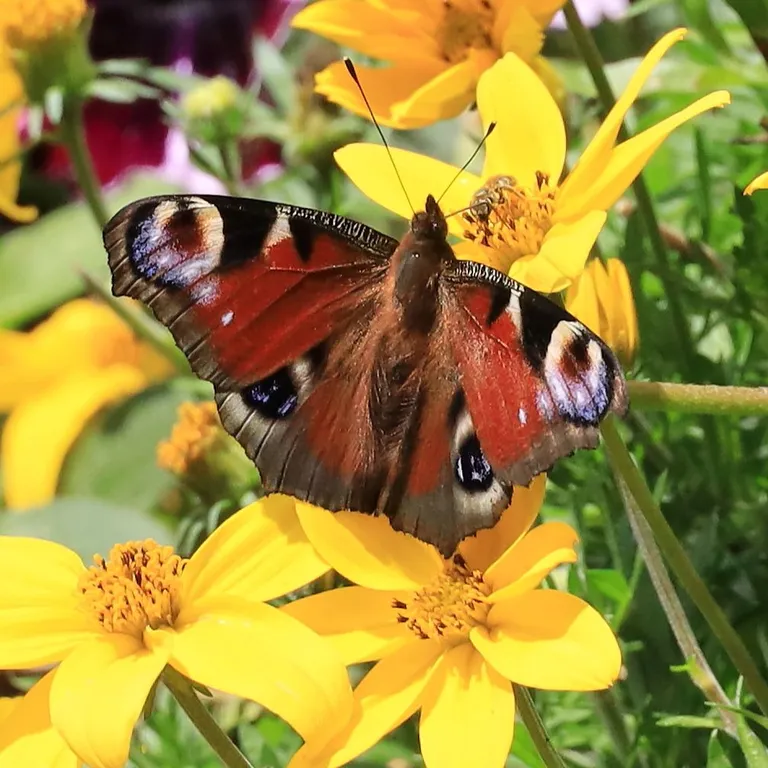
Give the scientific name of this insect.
Aglais io
